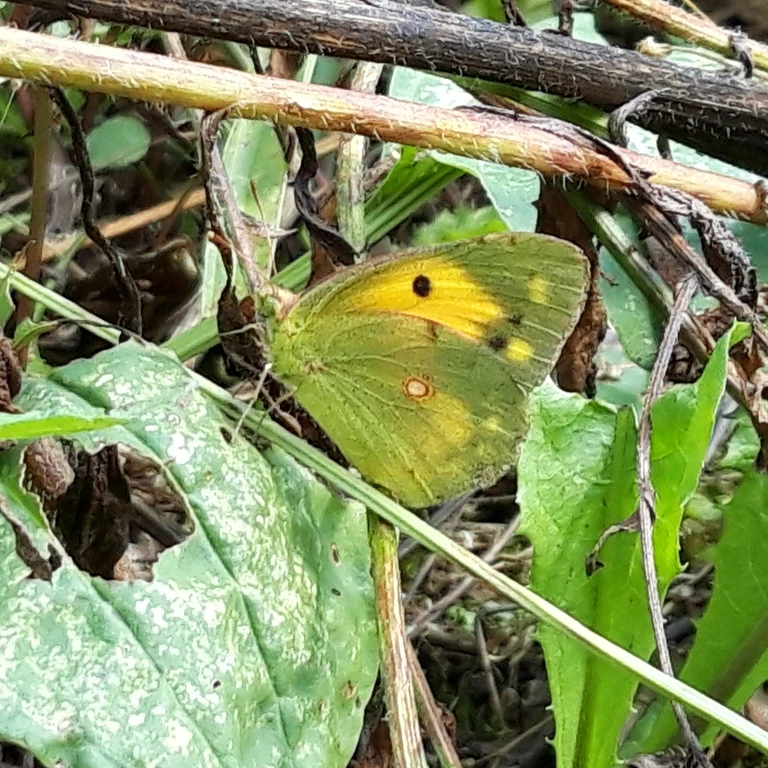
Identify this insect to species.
Colias croceus
